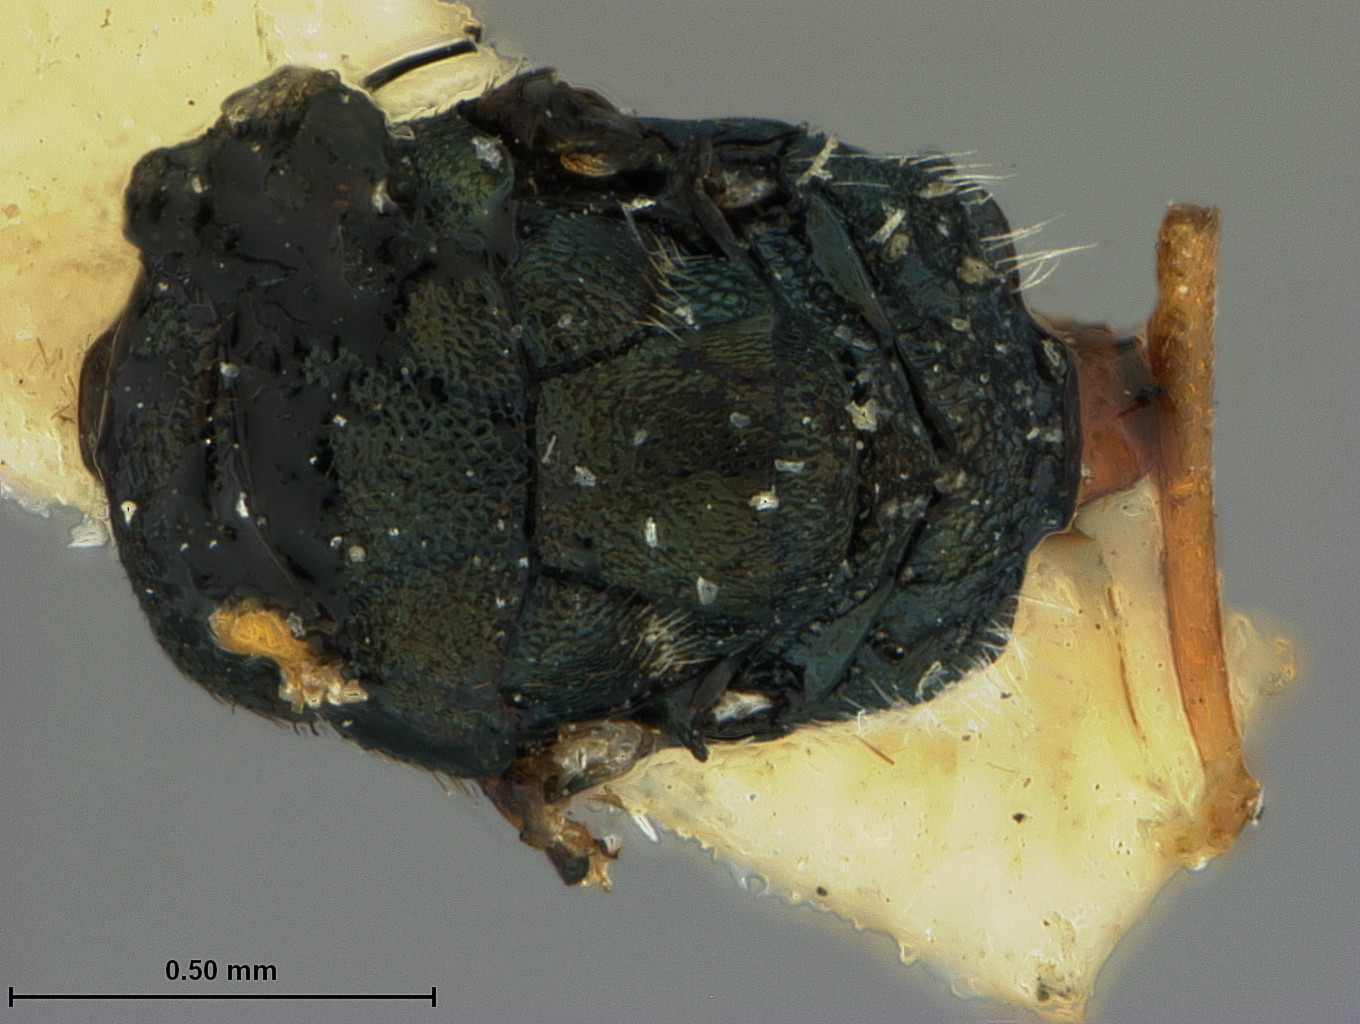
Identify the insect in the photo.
Halizoa rufipes
